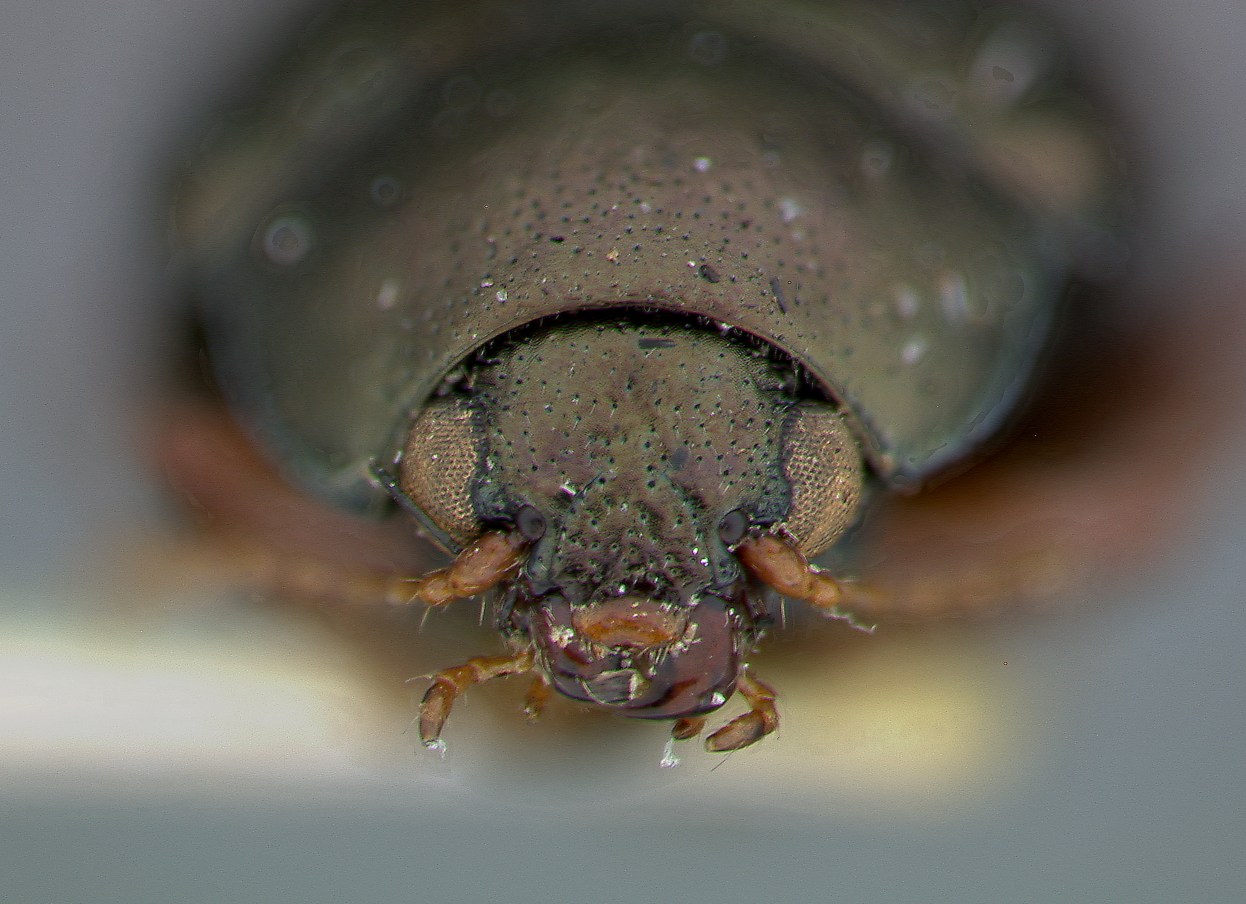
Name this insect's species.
Nodonota aerea
